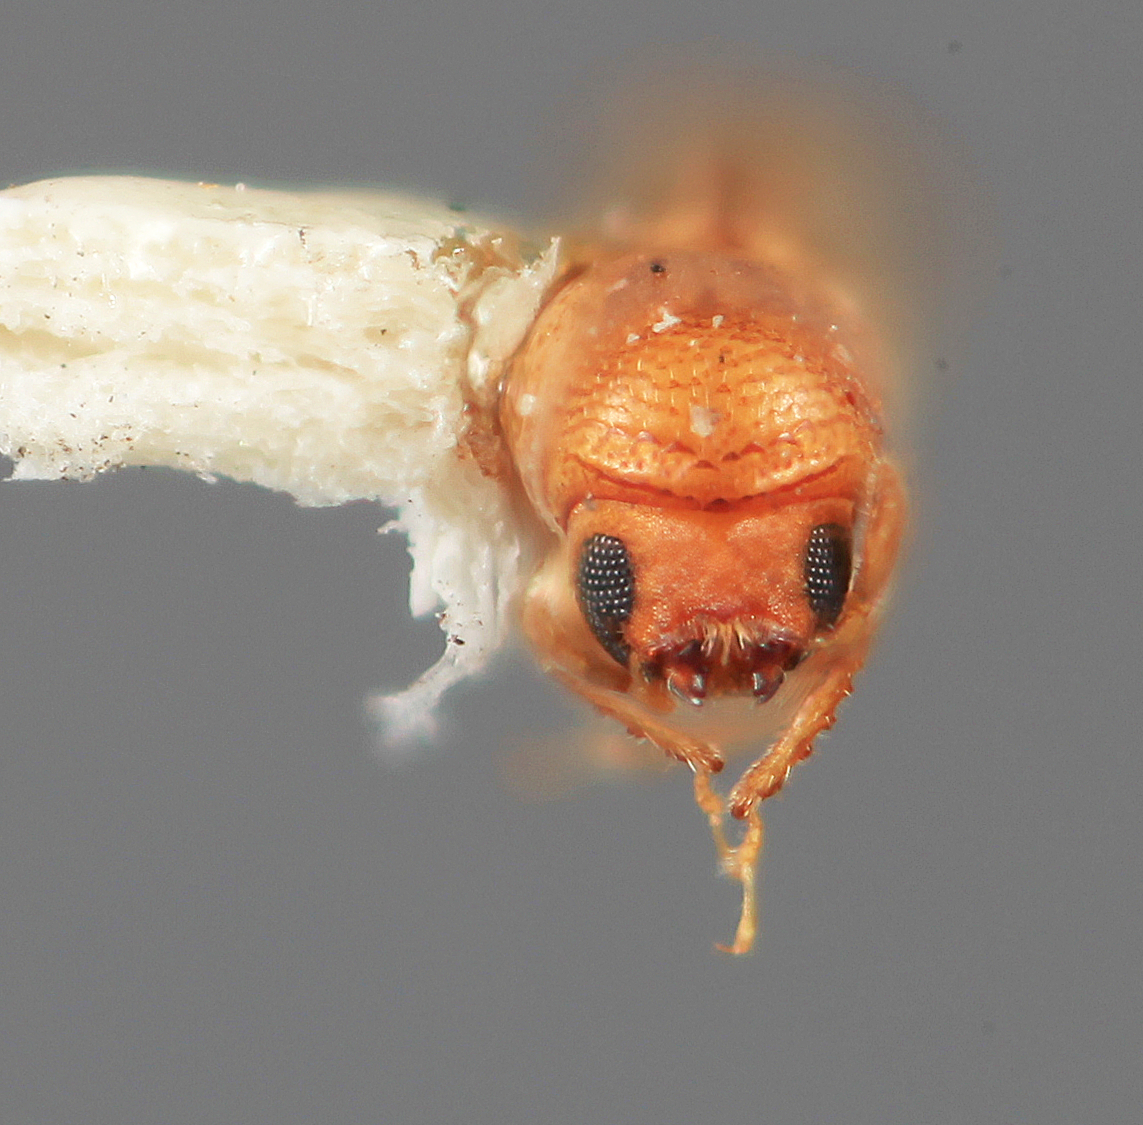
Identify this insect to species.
Amphicranus macellus
